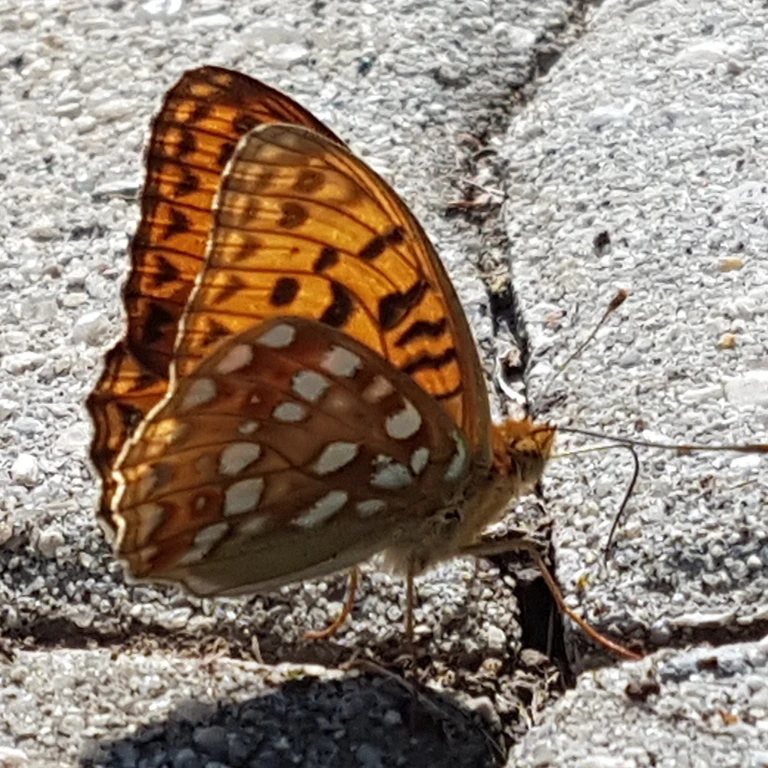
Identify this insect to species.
Fabriciana adippe
